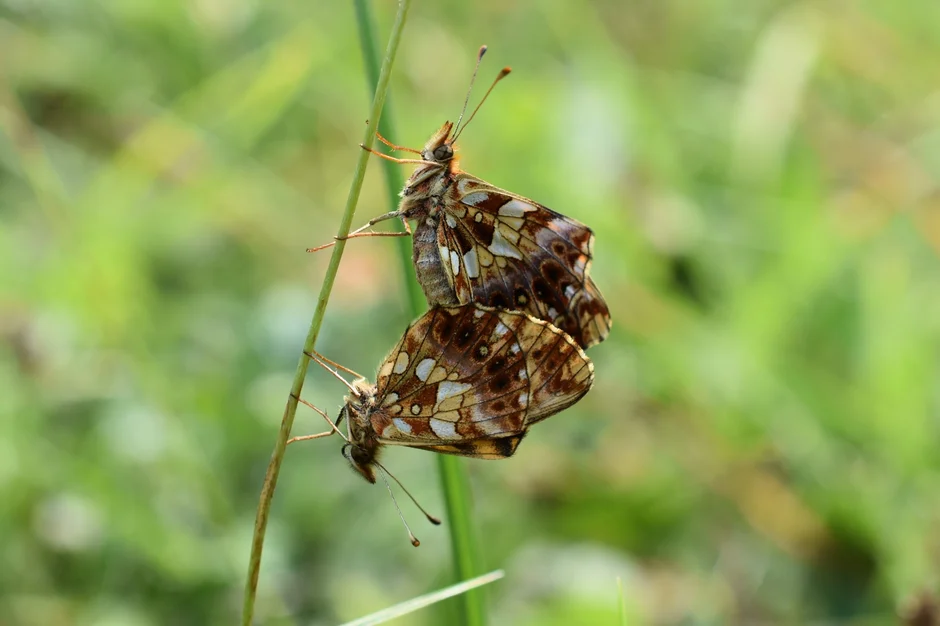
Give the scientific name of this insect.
Boloria dia
